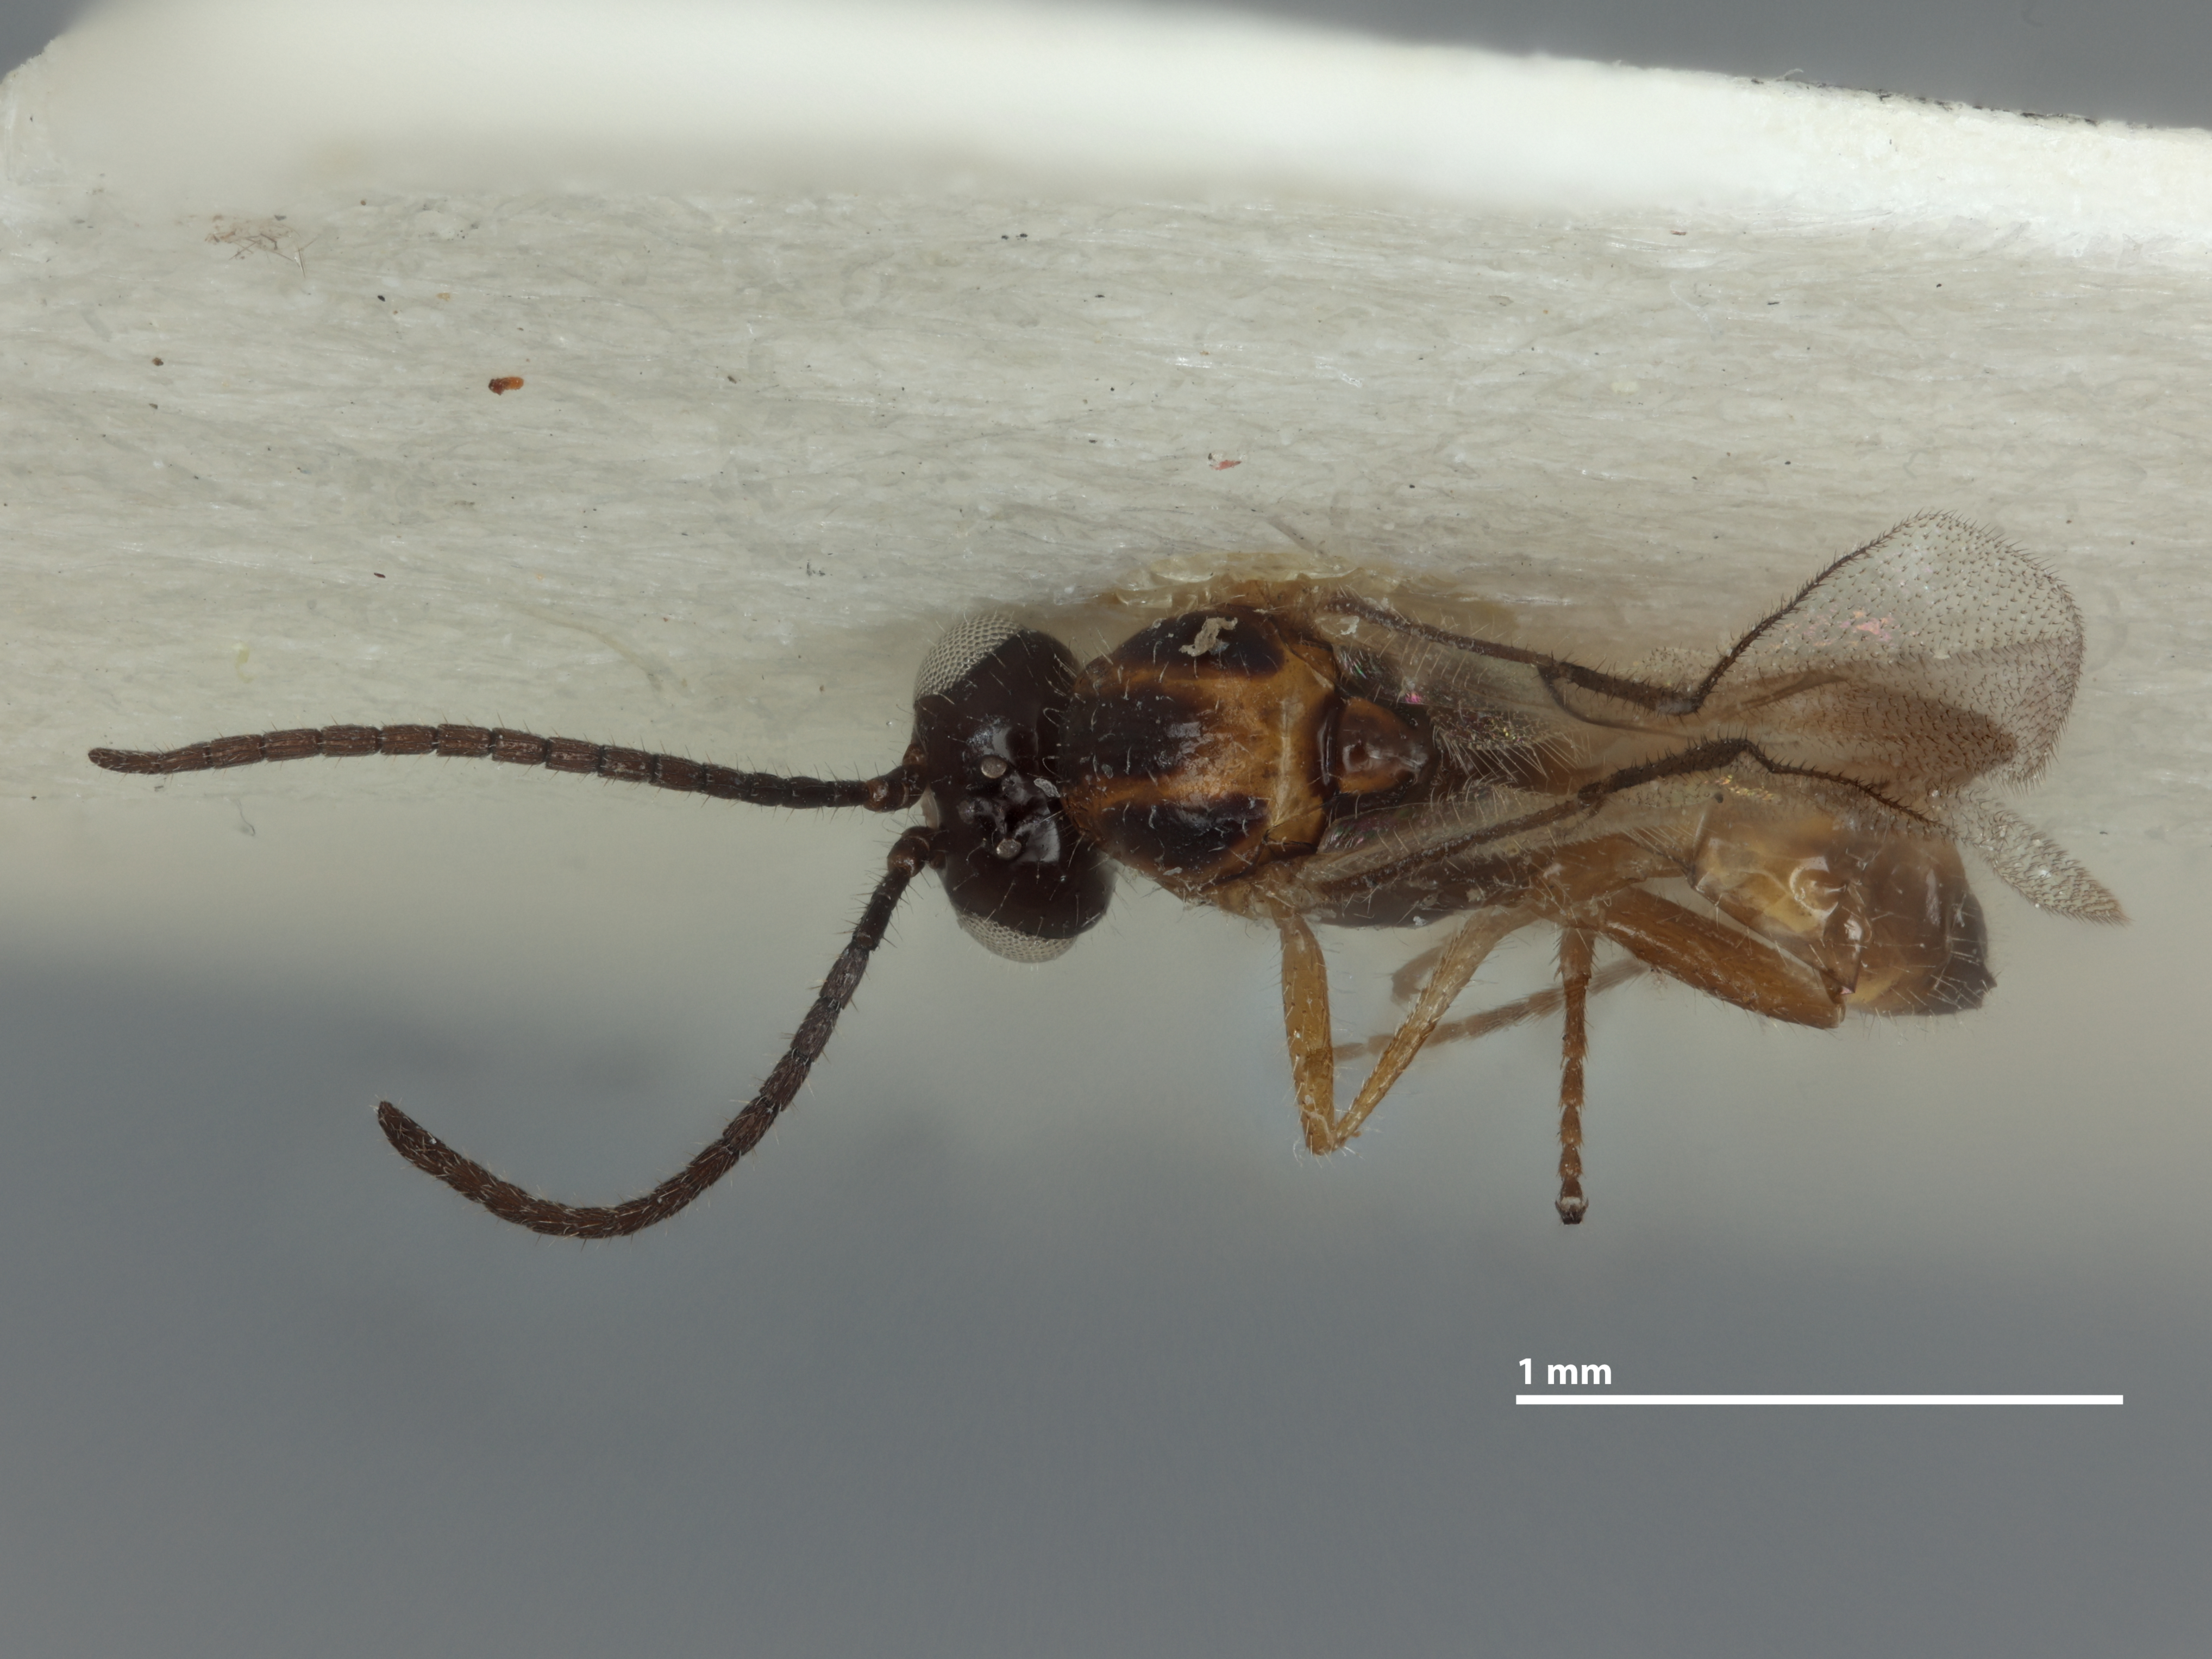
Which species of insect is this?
Pauesia ahtanumensis
